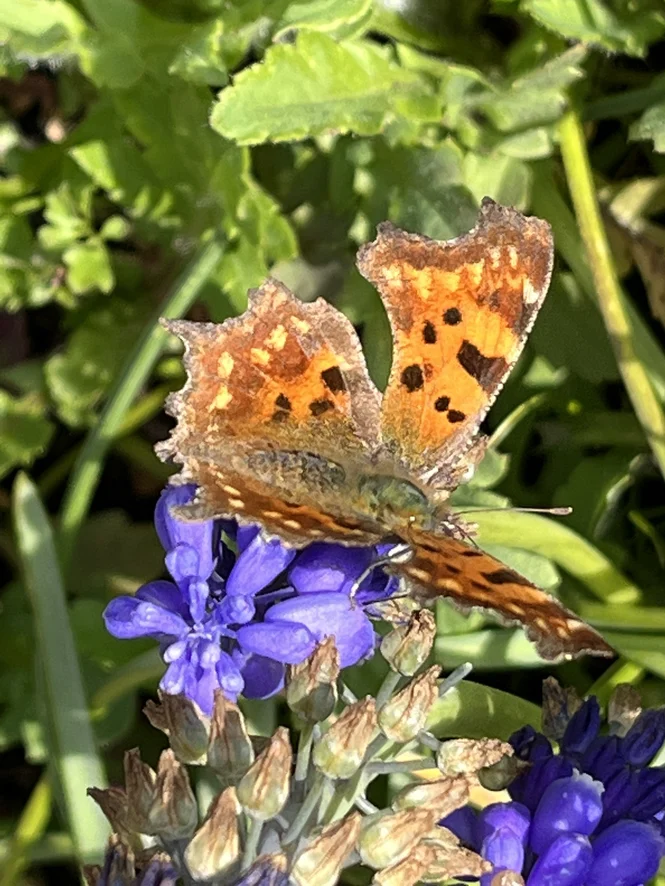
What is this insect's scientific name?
Polygonia c-album
